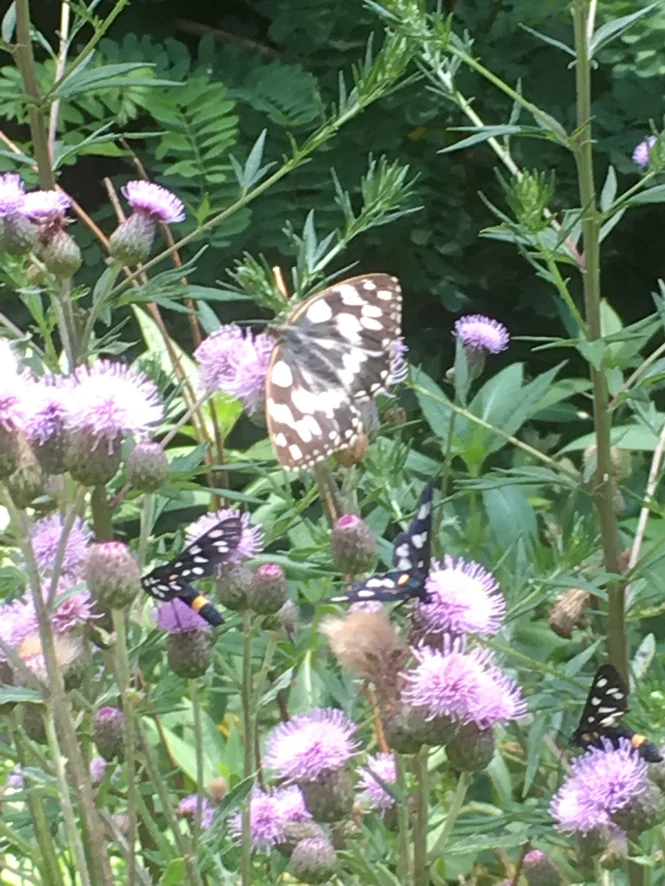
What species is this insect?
Melanargia galathea
